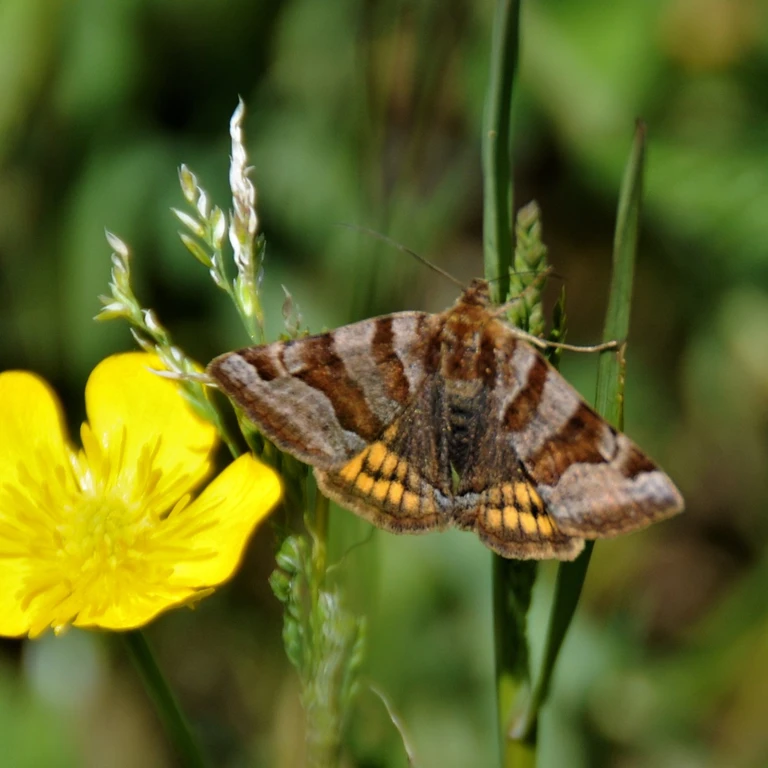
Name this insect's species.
Euclidia glyphica
